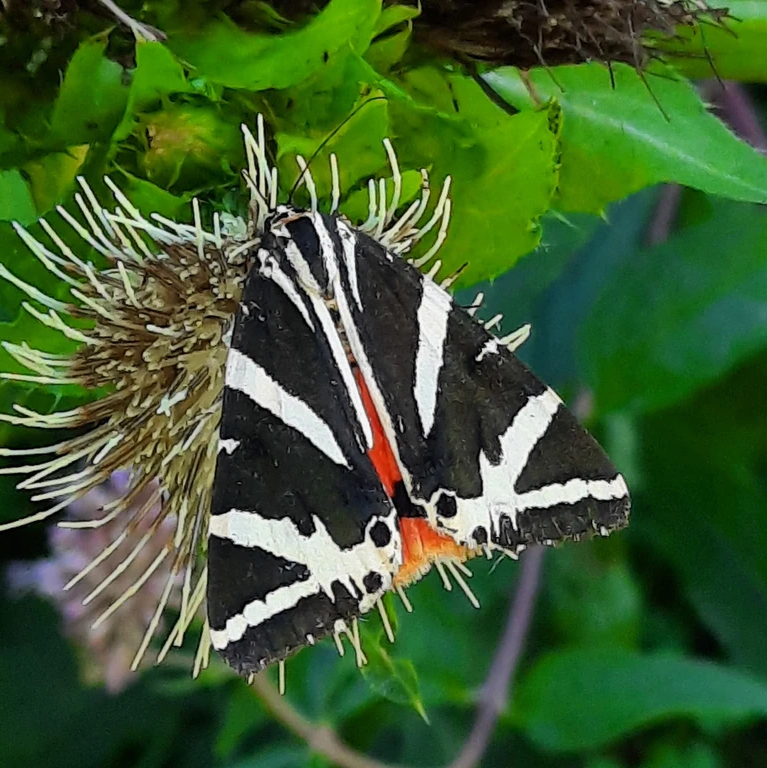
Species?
Euplagia quadripunctaria
